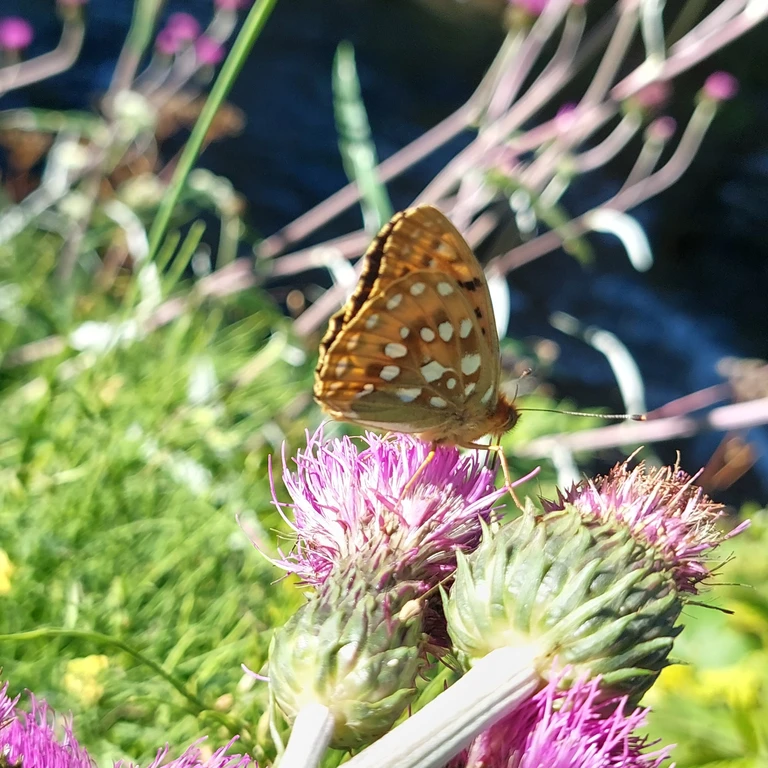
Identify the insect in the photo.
Speyeria aglaja
